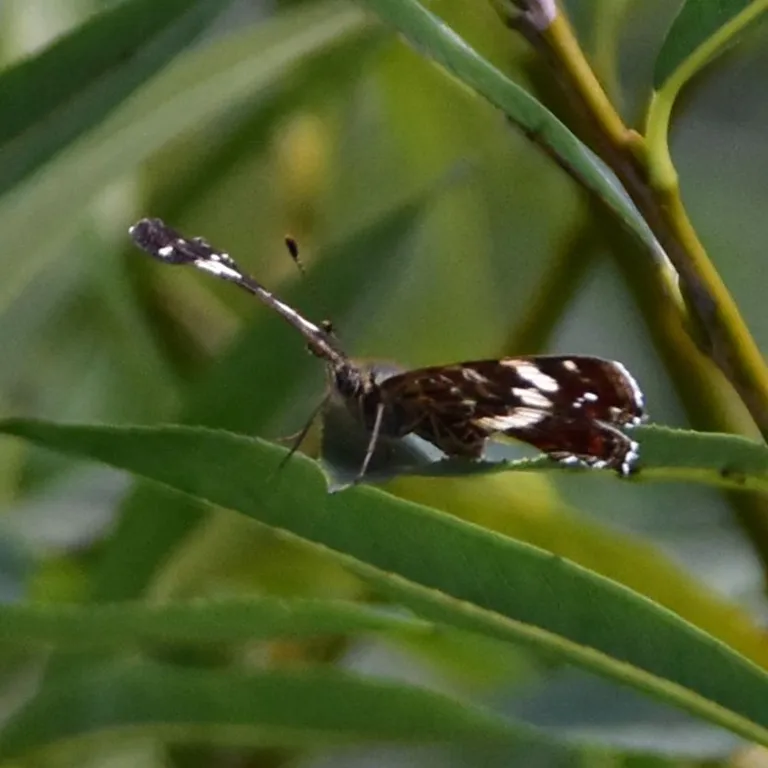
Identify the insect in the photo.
Araschnia levana
